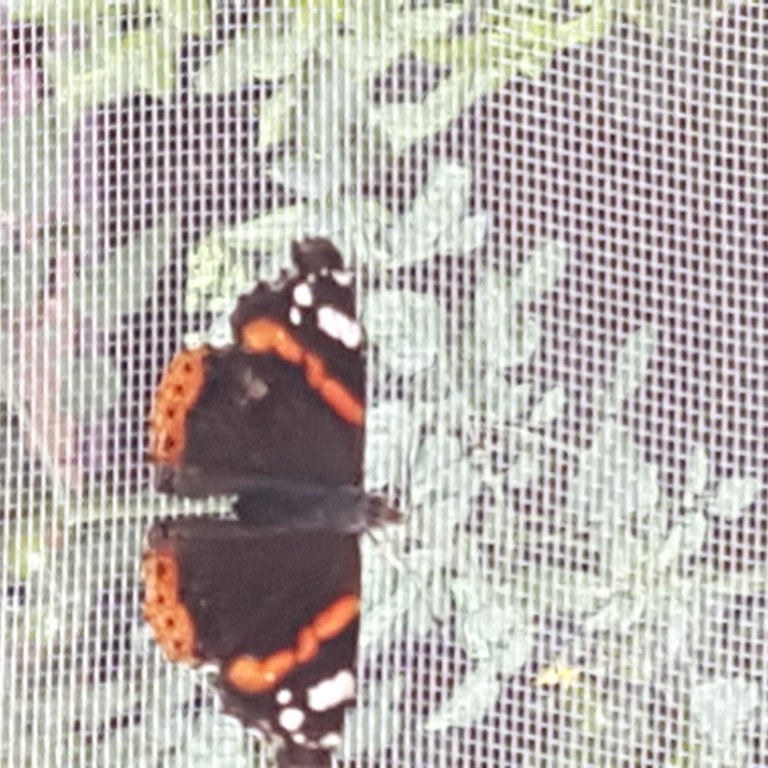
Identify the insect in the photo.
Vanessa atalanta
